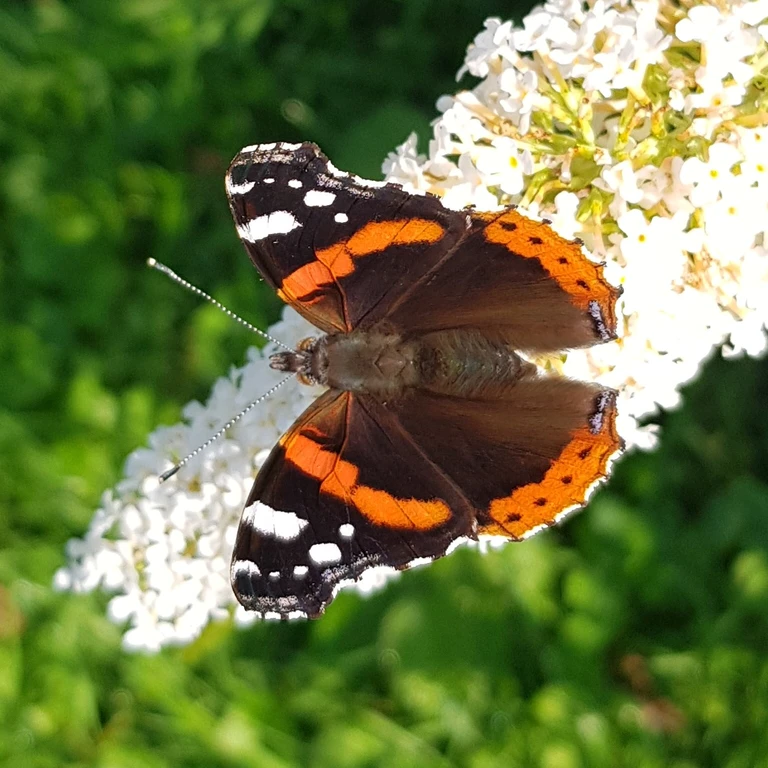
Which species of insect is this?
Vanessa atalanta
